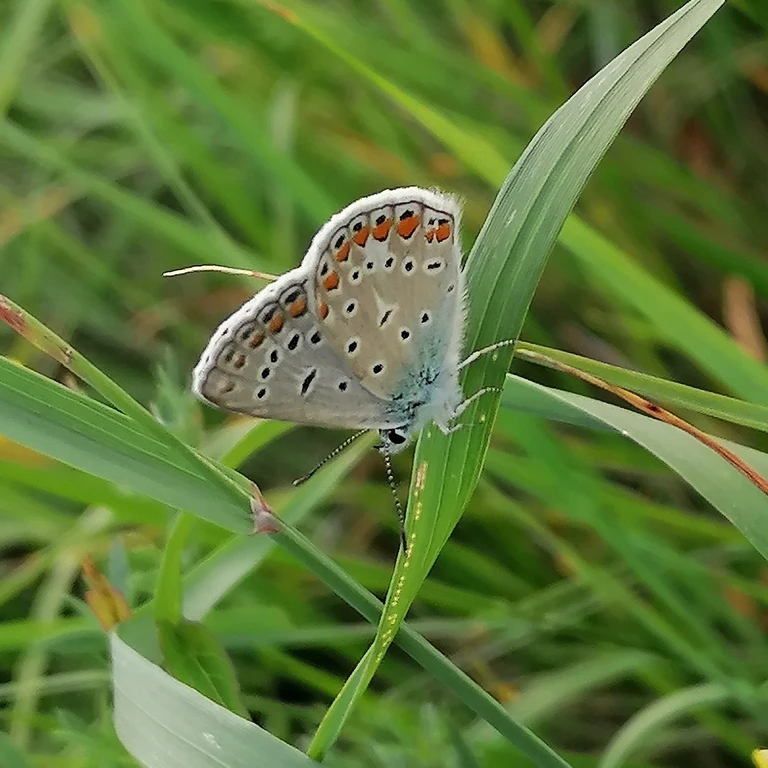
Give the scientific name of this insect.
Polyommatus icarus
